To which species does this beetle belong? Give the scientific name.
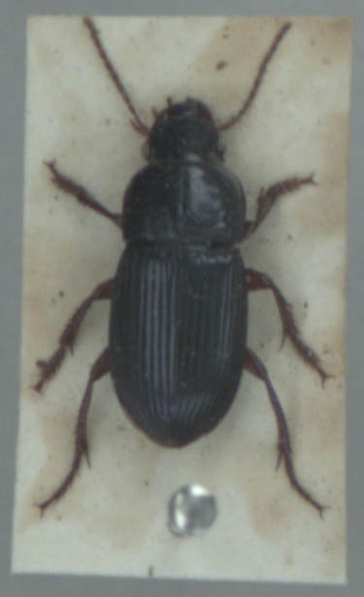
Harpalus rubripes
